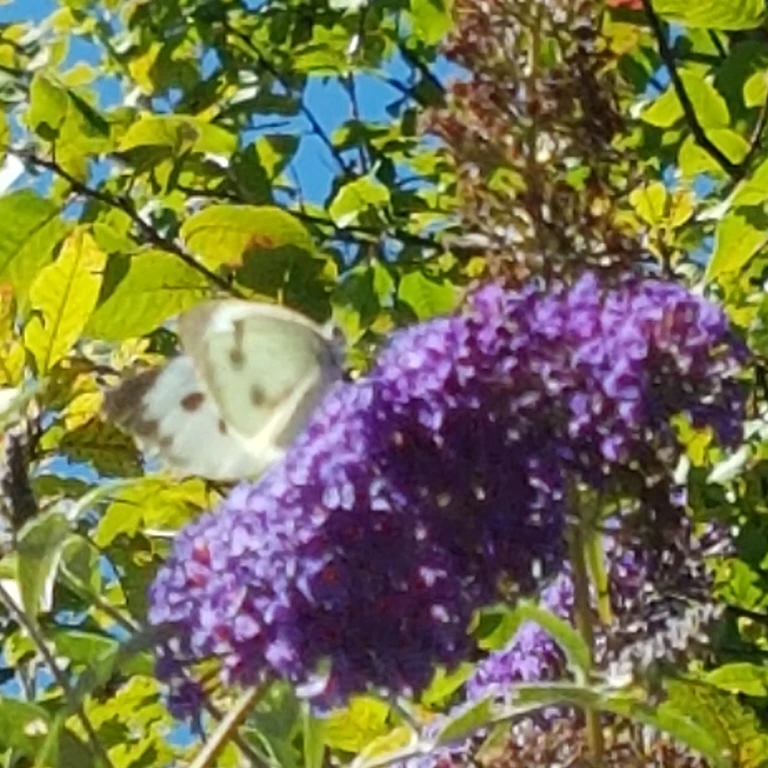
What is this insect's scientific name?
Pieris brassicae
